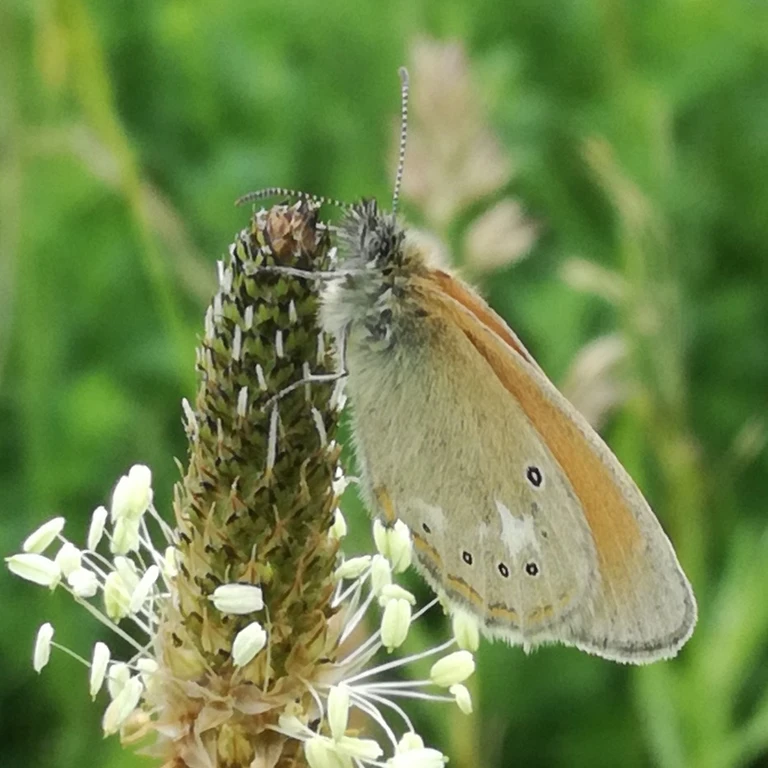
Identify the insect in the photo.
Coenonympha glycerion (also Coenonympha iphis)
